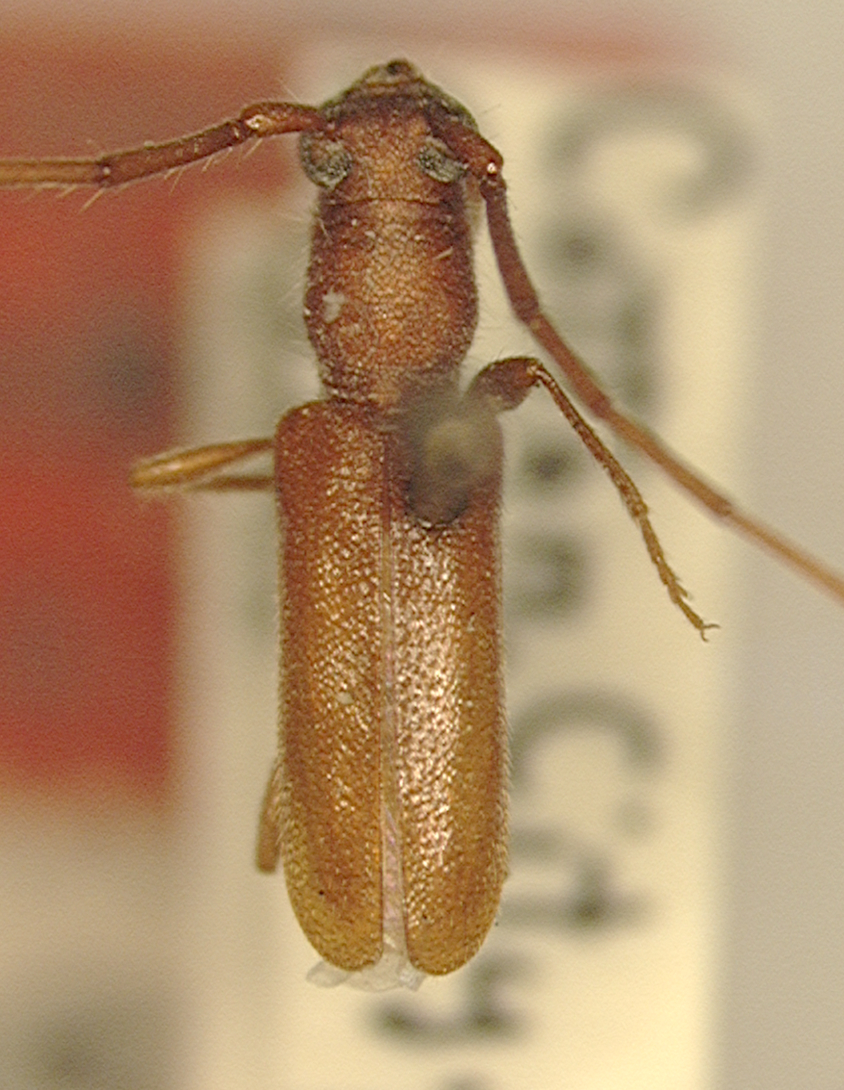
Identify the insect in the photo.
Anoplocurius canotiae
